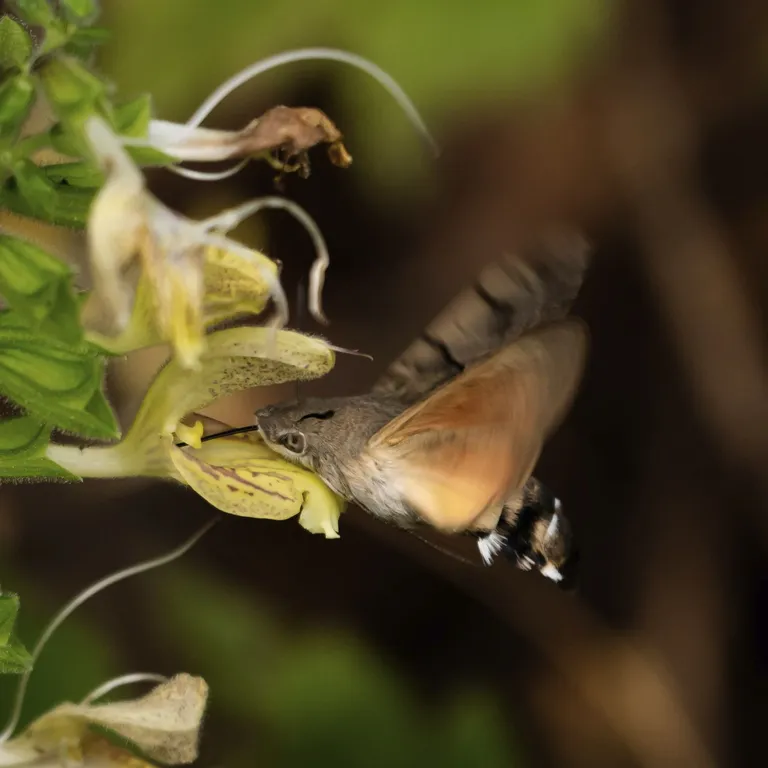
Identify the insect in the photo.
Macroglossum stellatarum
